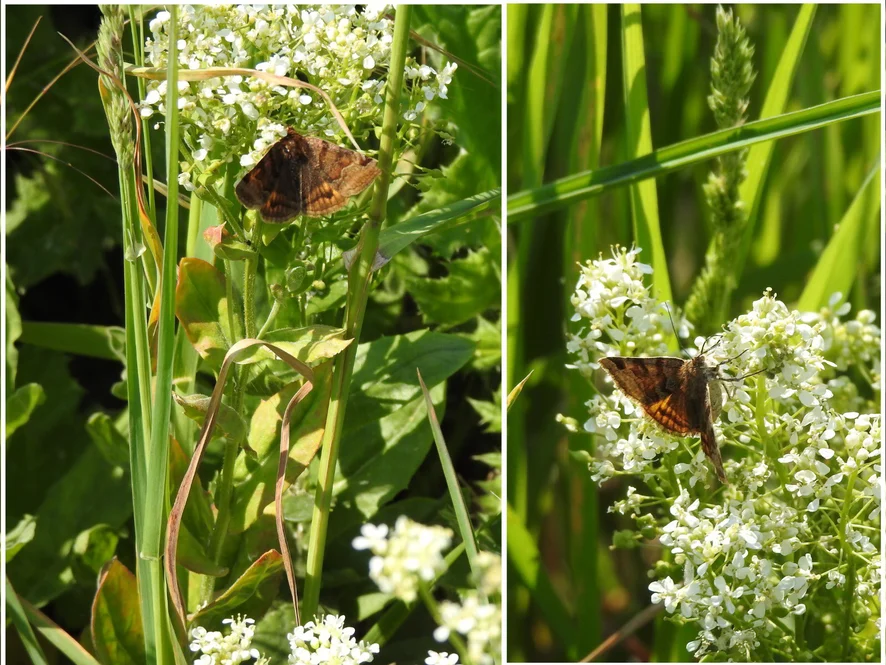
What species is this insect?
Euclidia glyphica
